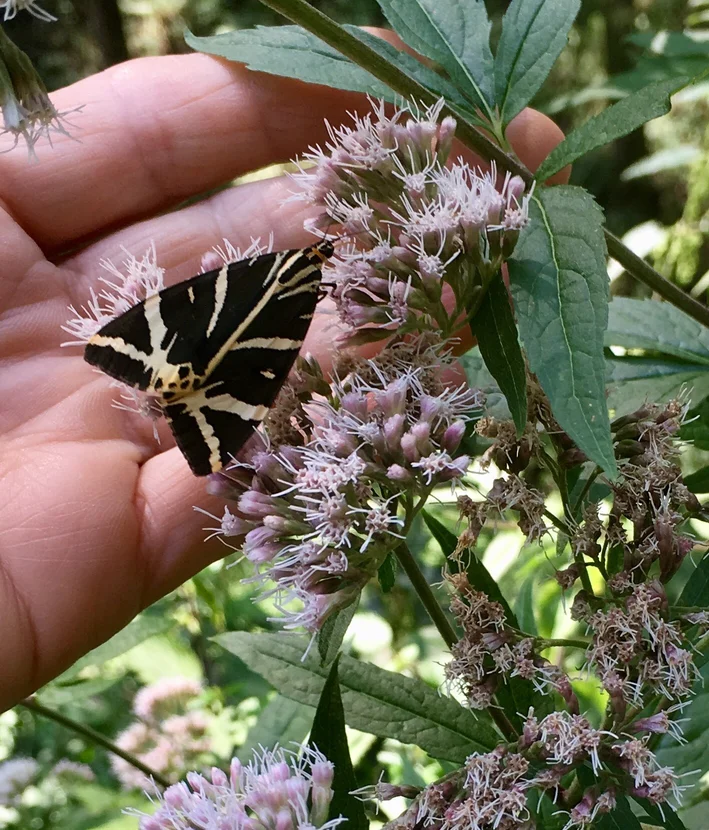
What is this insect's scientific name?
Euplagia quadripunctaria
